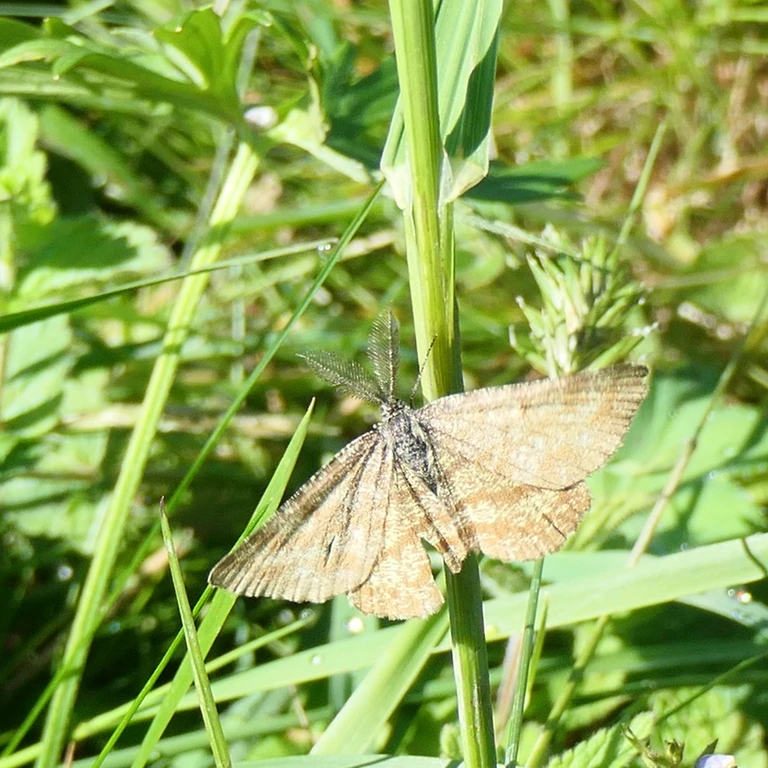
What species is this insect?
Ematurga atomaria
